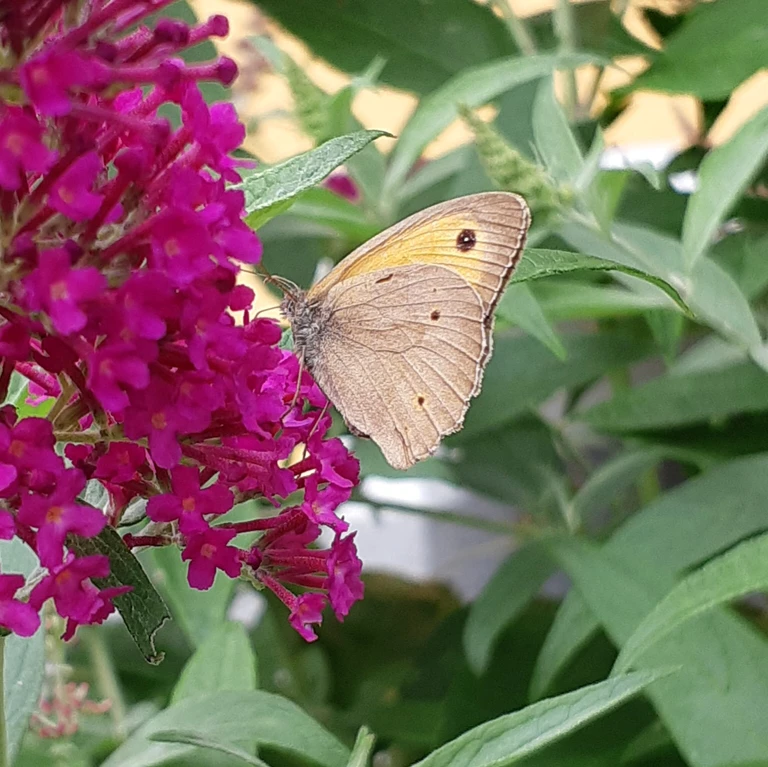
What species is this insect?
Maniola jurtina
